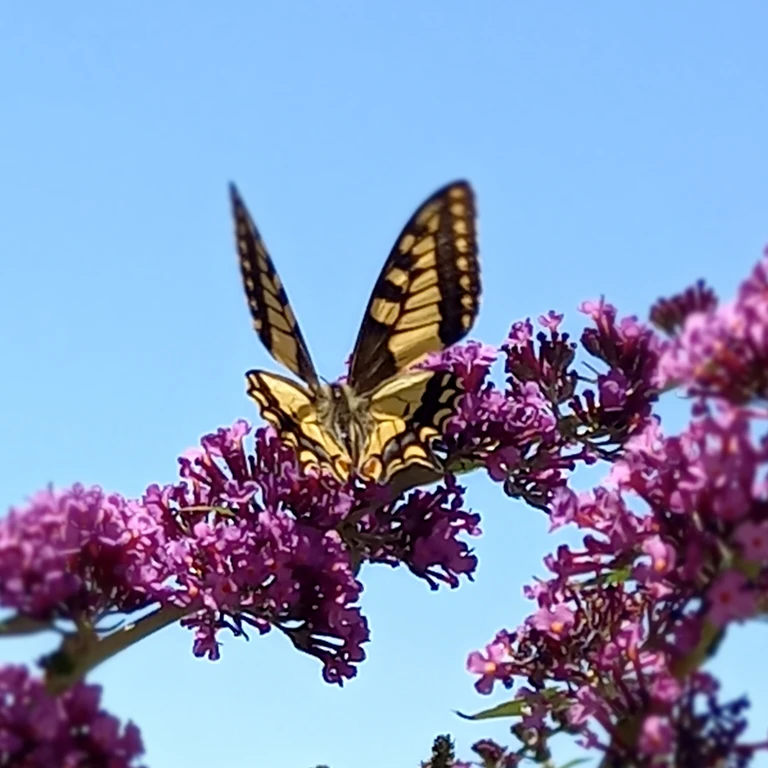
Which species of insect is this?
Papilio machaon
